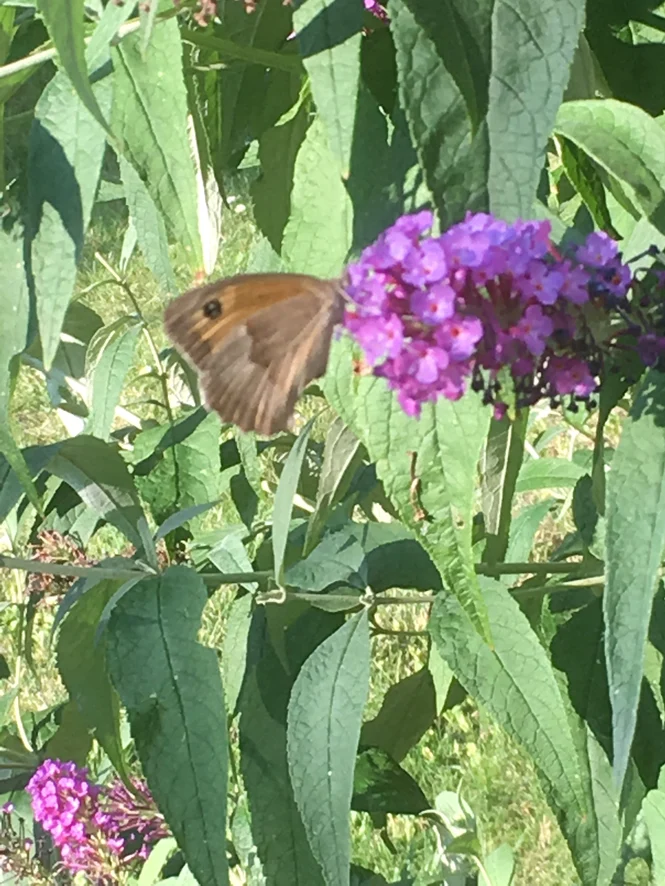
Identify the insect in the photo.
Maniola jurtina
